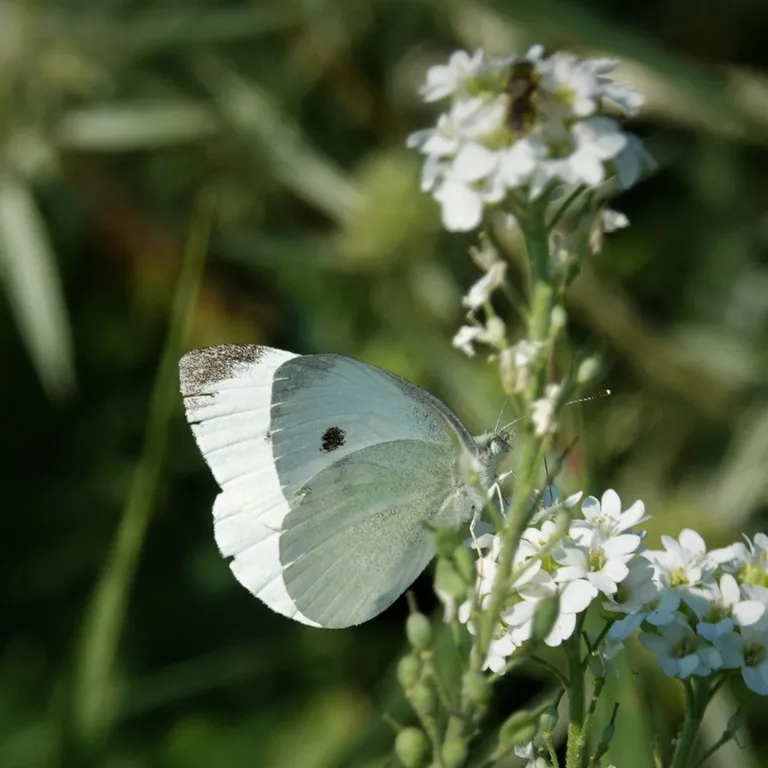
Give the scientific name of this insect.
Pieris rapae
